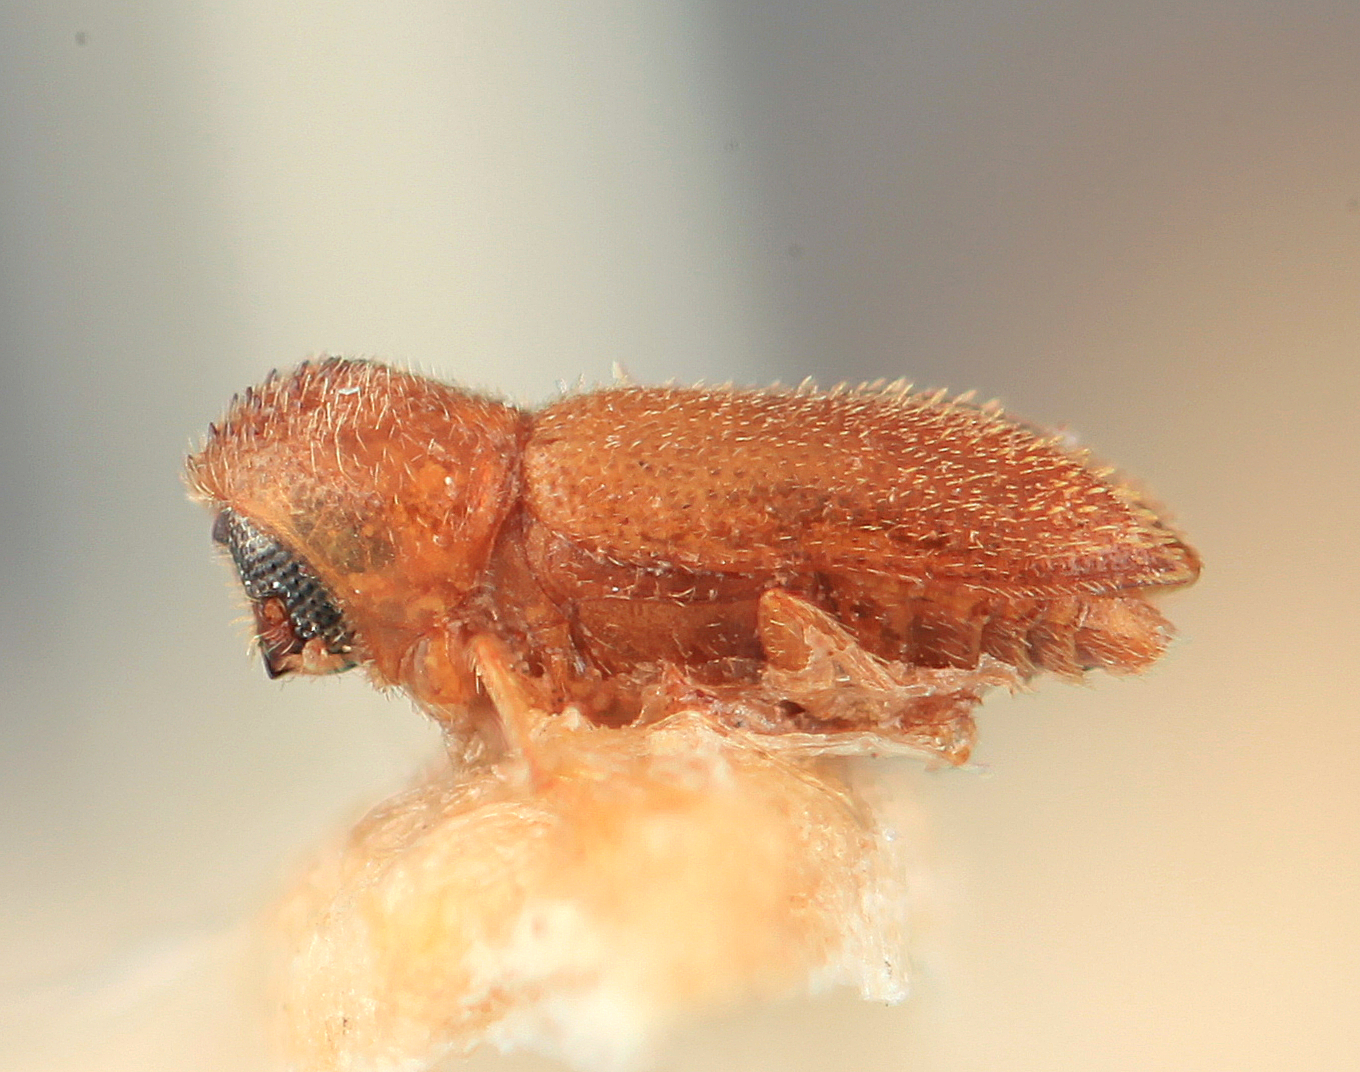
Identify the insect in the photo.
Mimiocurus beesoni
